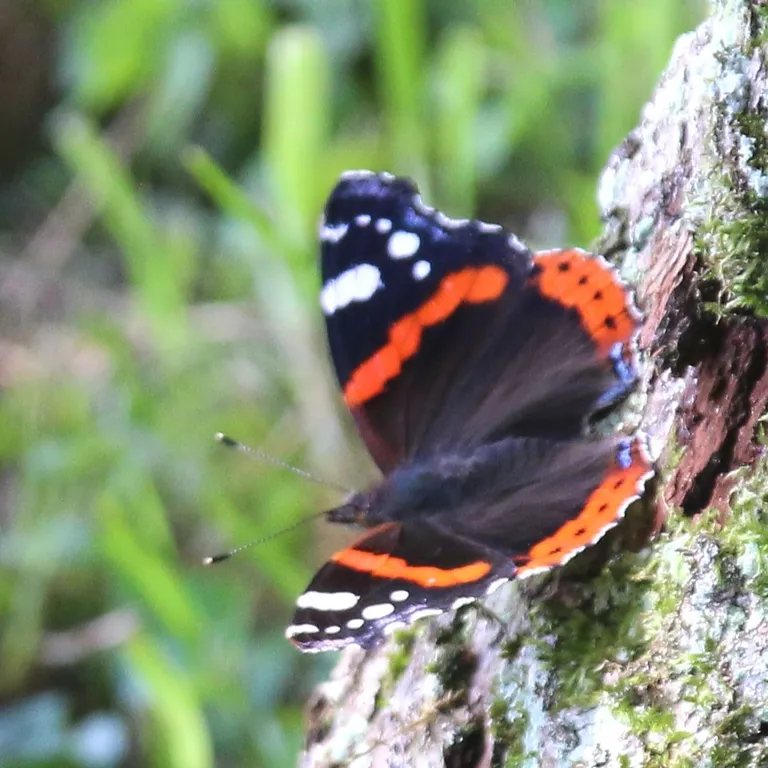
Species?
Vanessa atalanta
